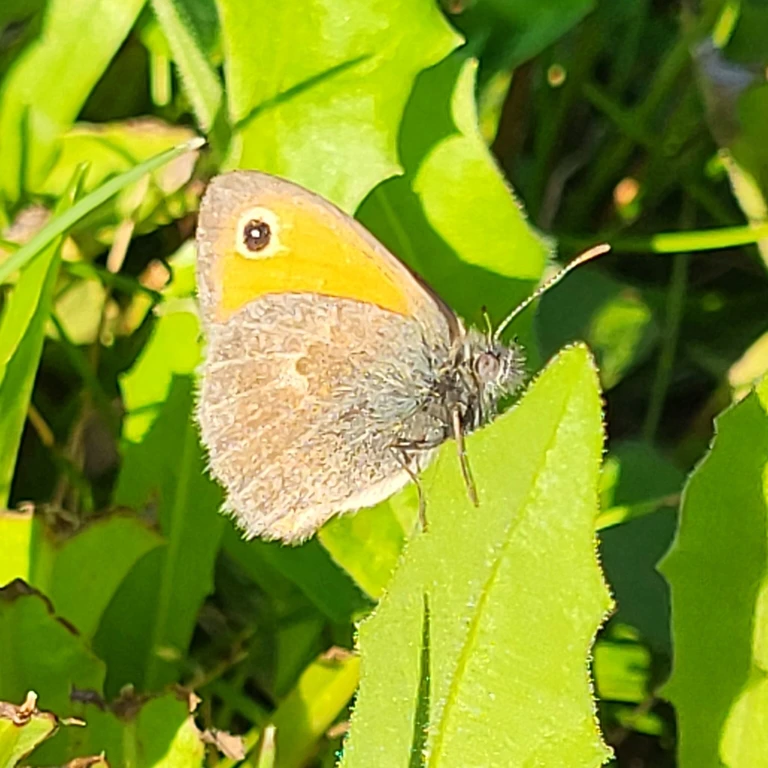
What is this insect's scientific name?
Coenonympha pamphilus
